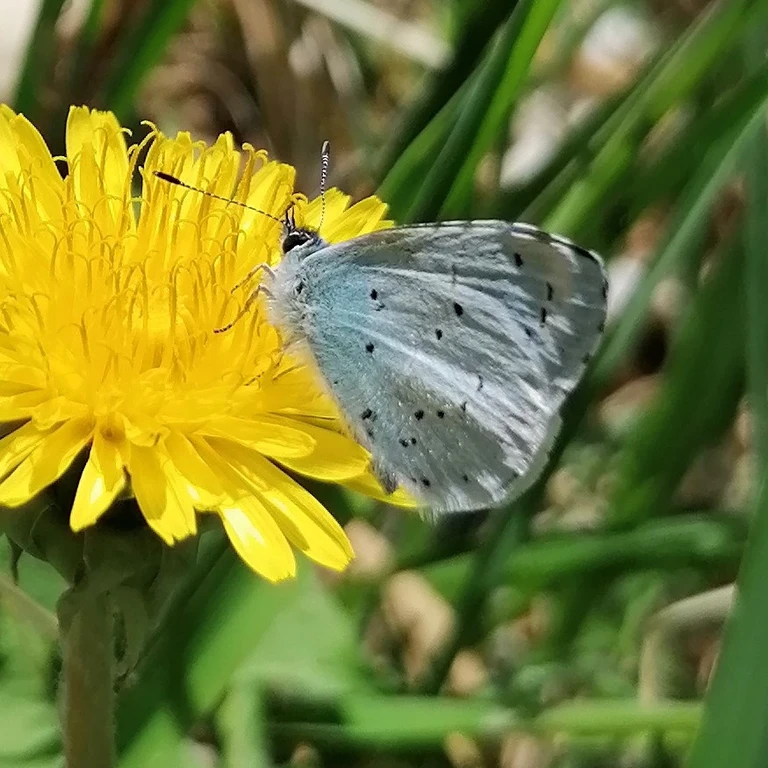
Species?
Celastrina argiolus
